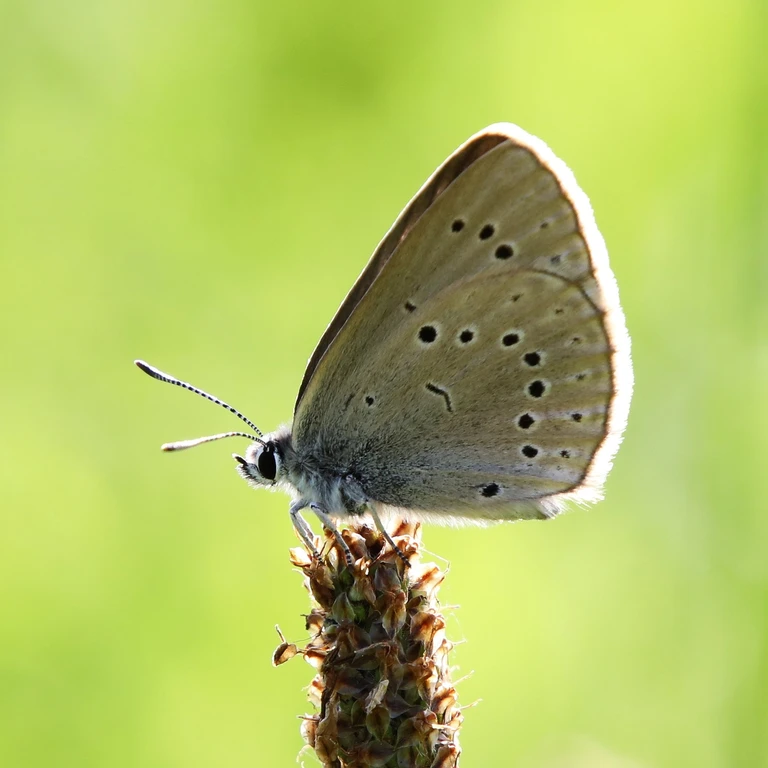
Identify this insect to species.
Phengaris teleius
